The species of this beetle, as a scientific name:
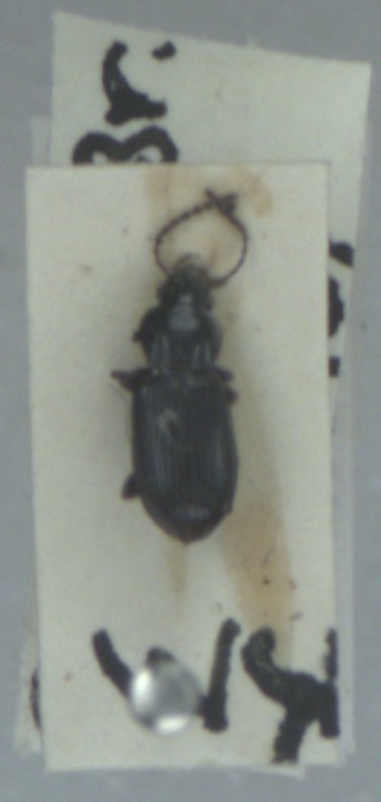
Pterostichus diligens
